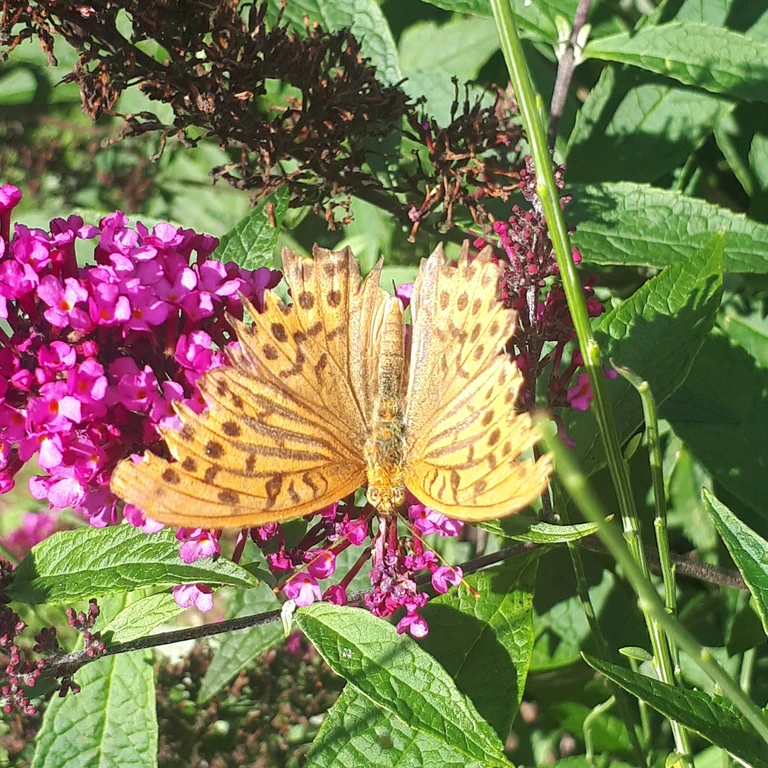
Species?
Argynnis paphia
